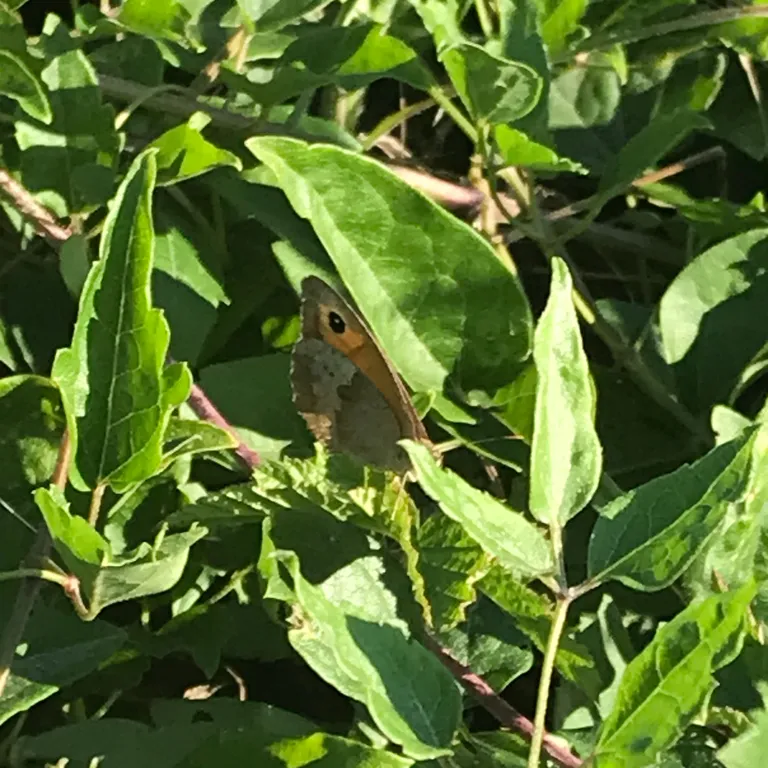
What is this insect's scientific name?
Maniola jurtina
